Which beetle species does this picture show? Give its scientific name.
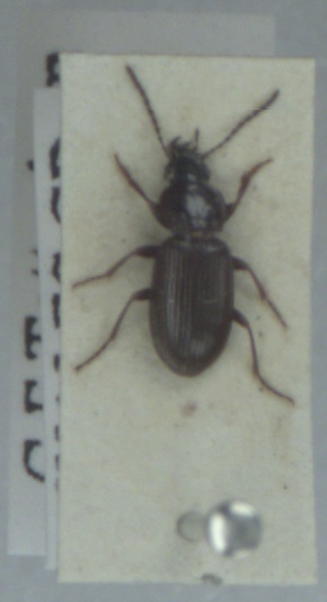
Pterostichus diligens
